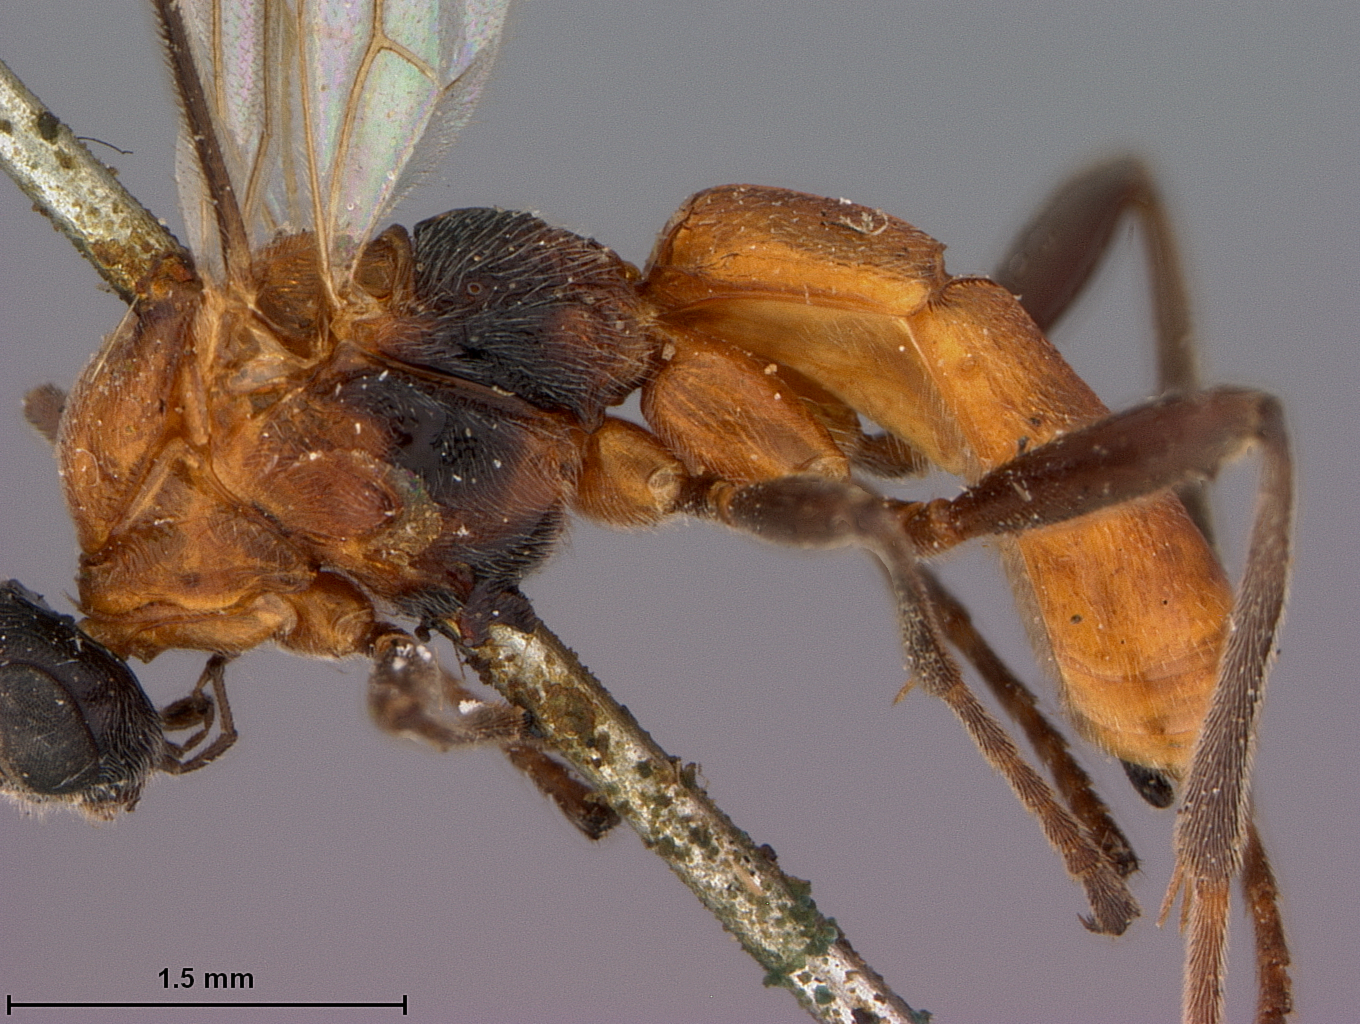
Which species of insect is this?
Rhogas molestus
